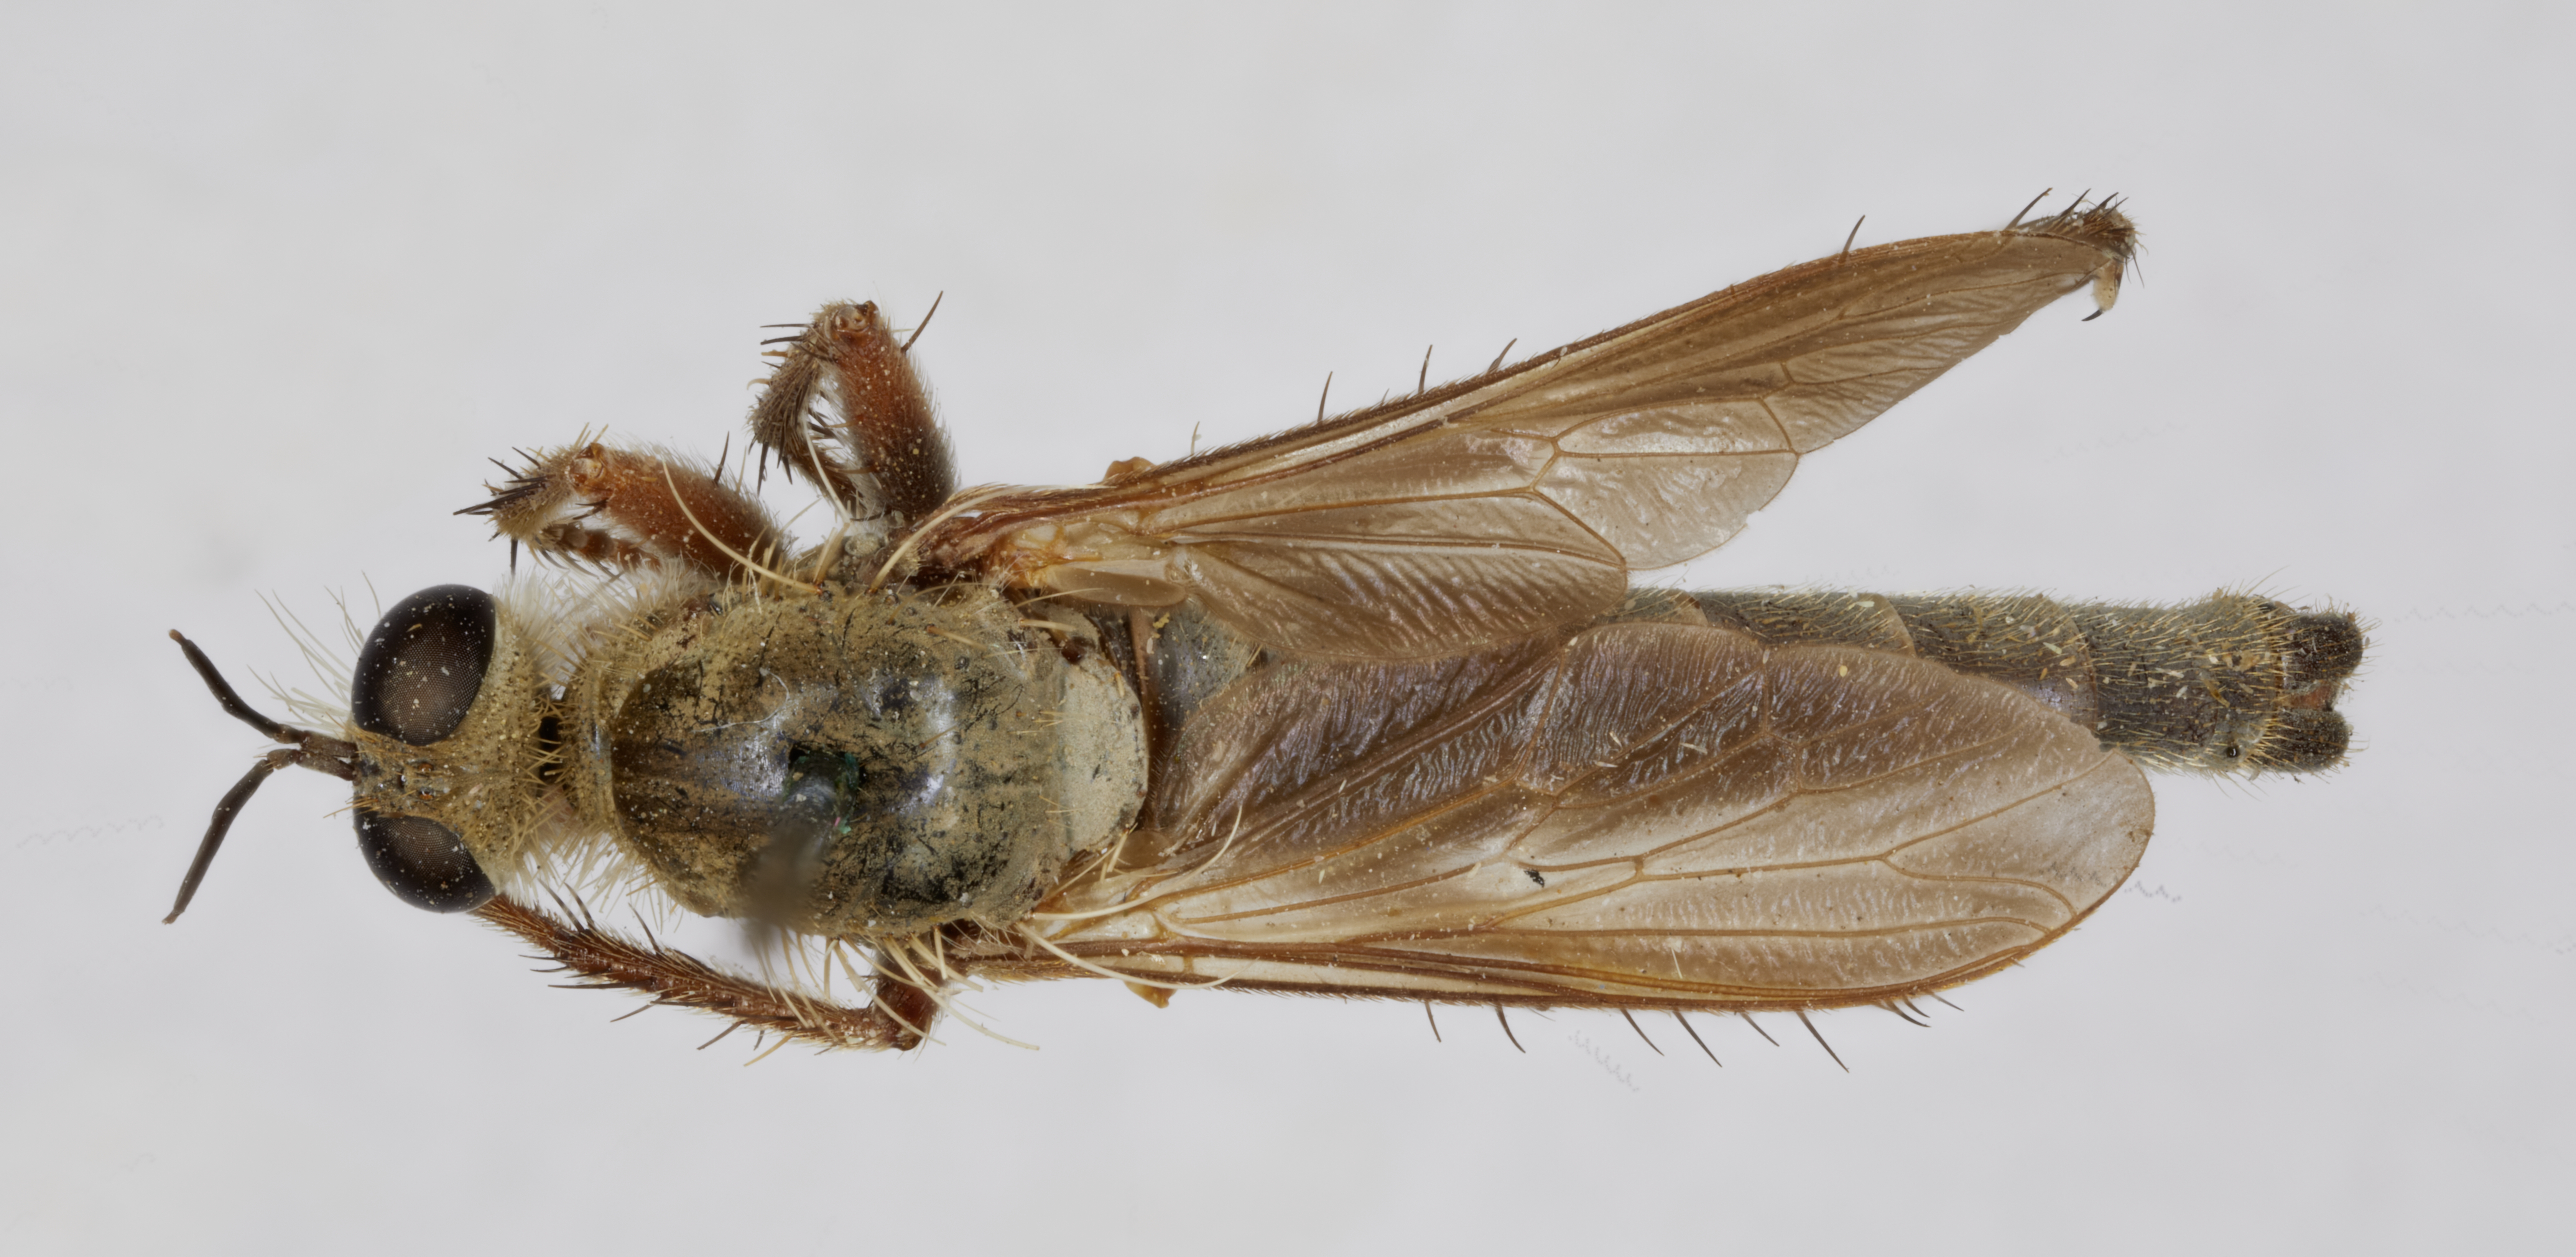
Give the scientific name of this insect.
Stenopogon pumilus
